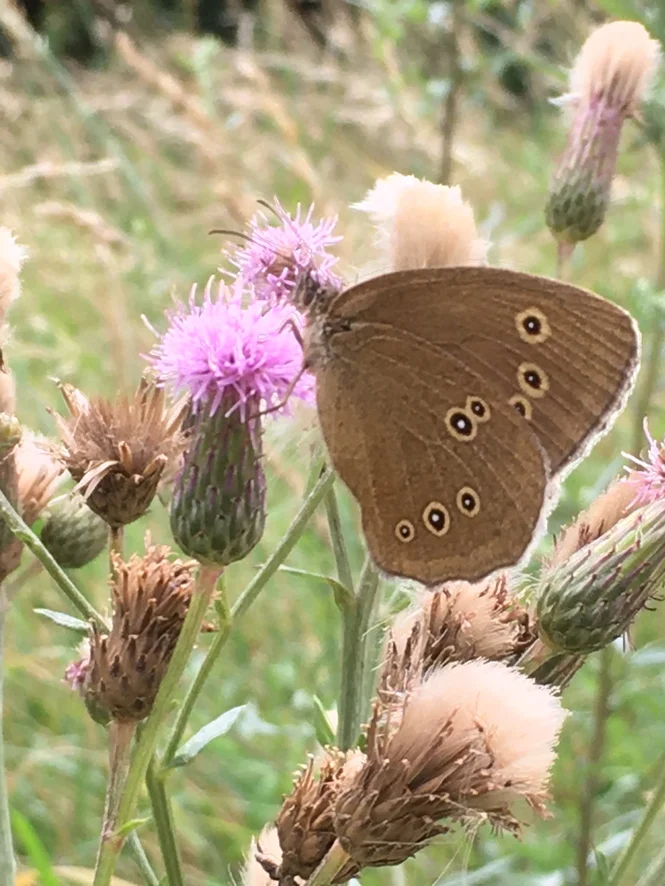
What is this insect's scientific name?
Aphantopus hyperantus
